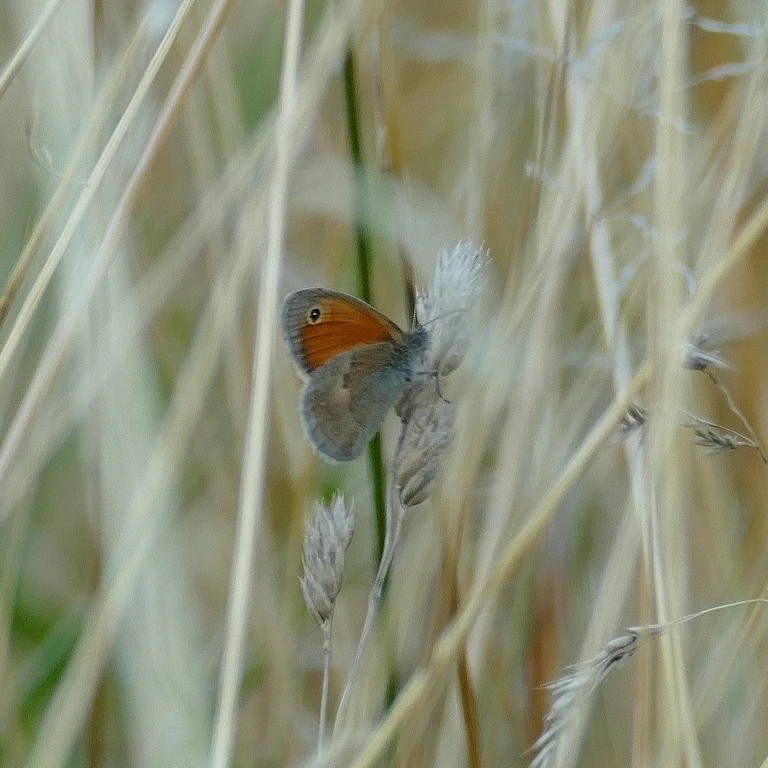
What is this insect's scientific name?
Coenonympha pamphilus
